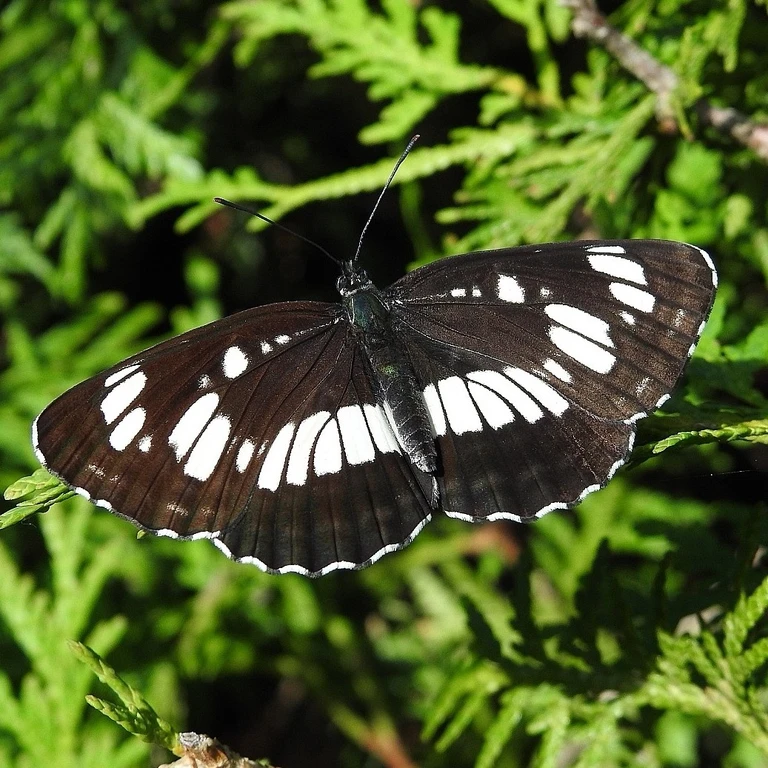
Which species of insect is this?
Neptis rivularis
